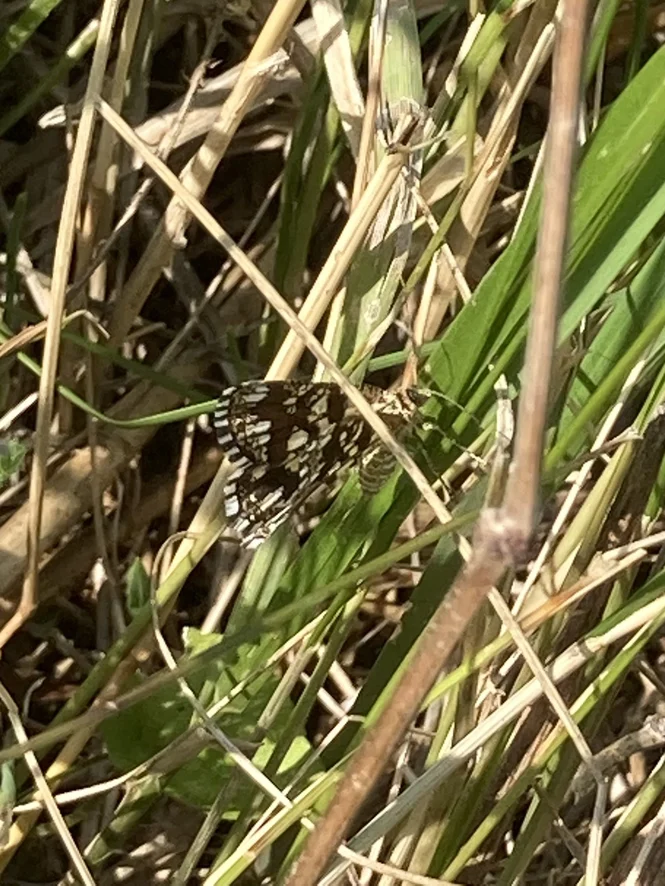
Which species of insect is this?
Chiasmia clathrata
